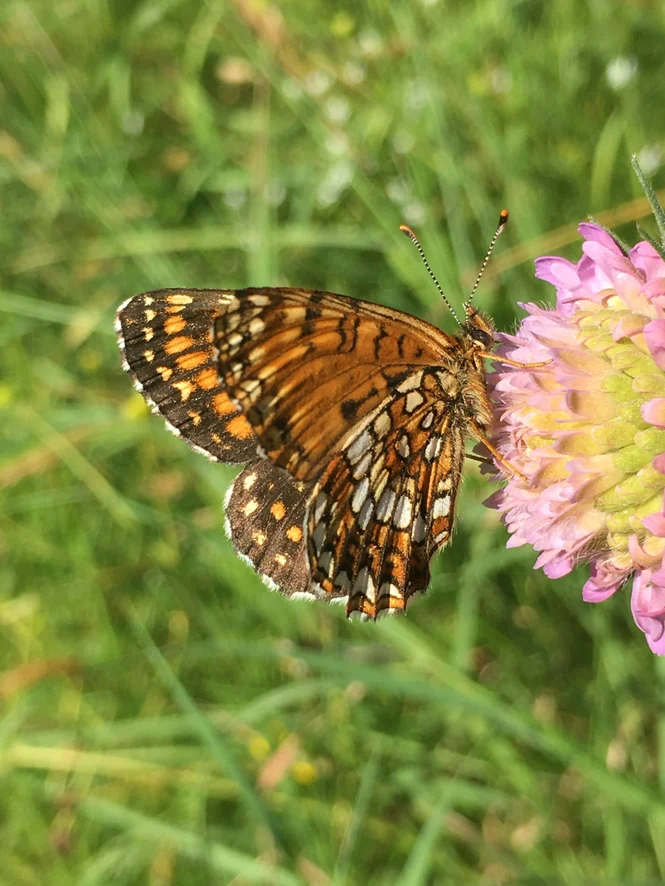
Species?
Melitaea diamina
